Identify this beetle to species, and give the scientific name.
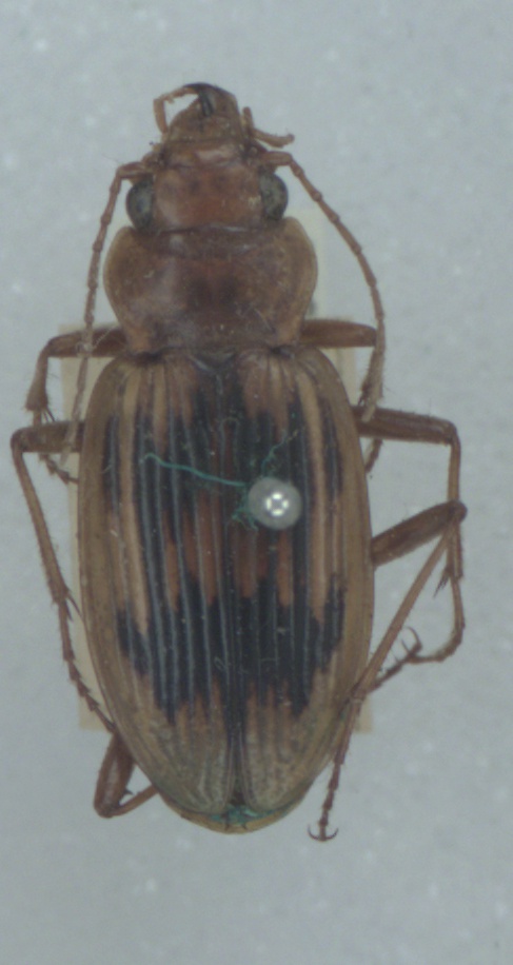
Nebria complanata
